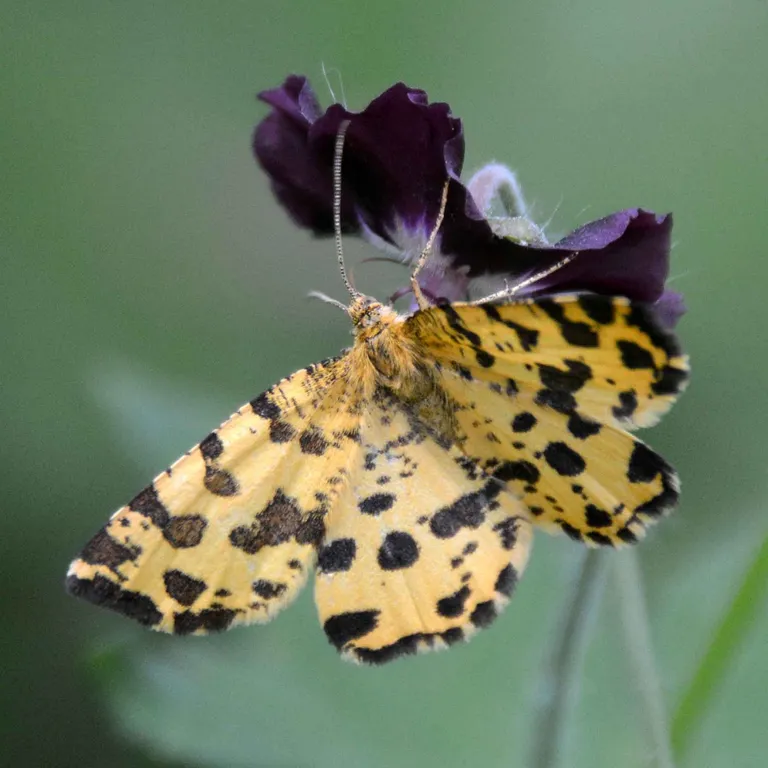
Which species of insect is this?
Pseudopanthera macularia
